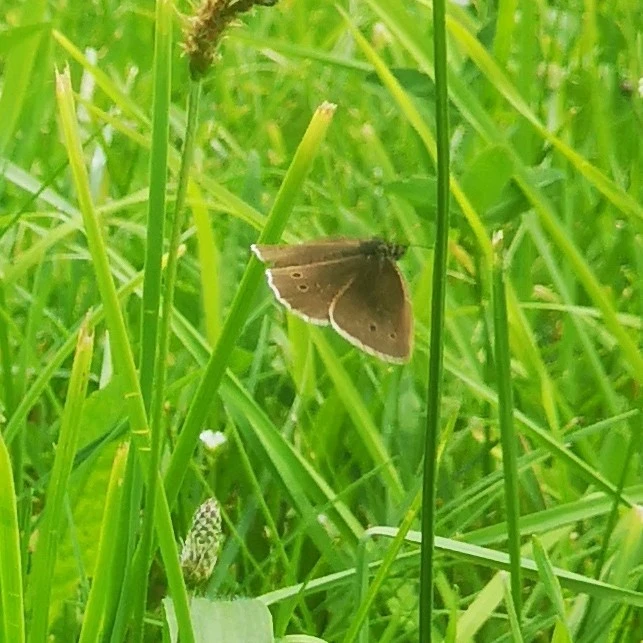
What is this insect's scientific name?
Aphantopus hyperantus
